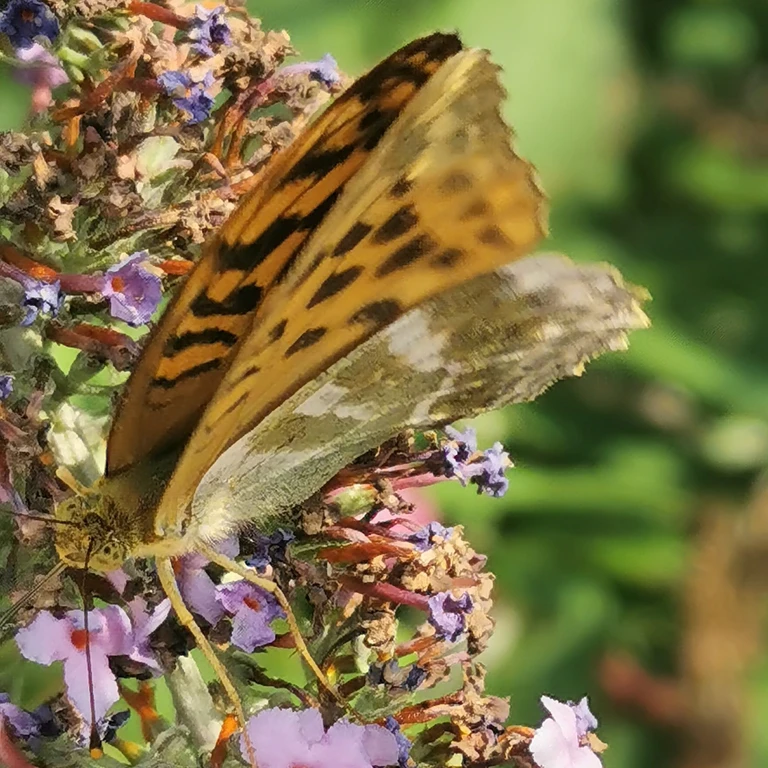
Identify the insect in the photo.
Argynnis paphia
